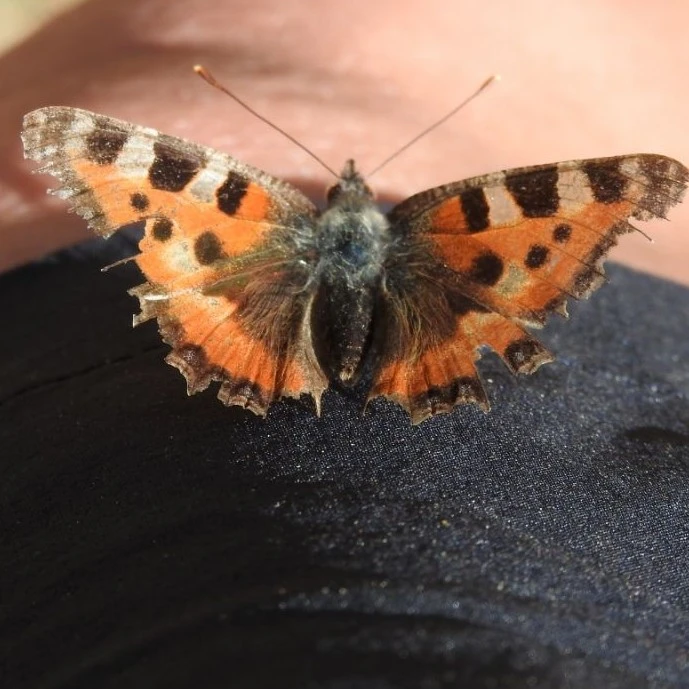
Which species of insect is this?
Aglais urticae
